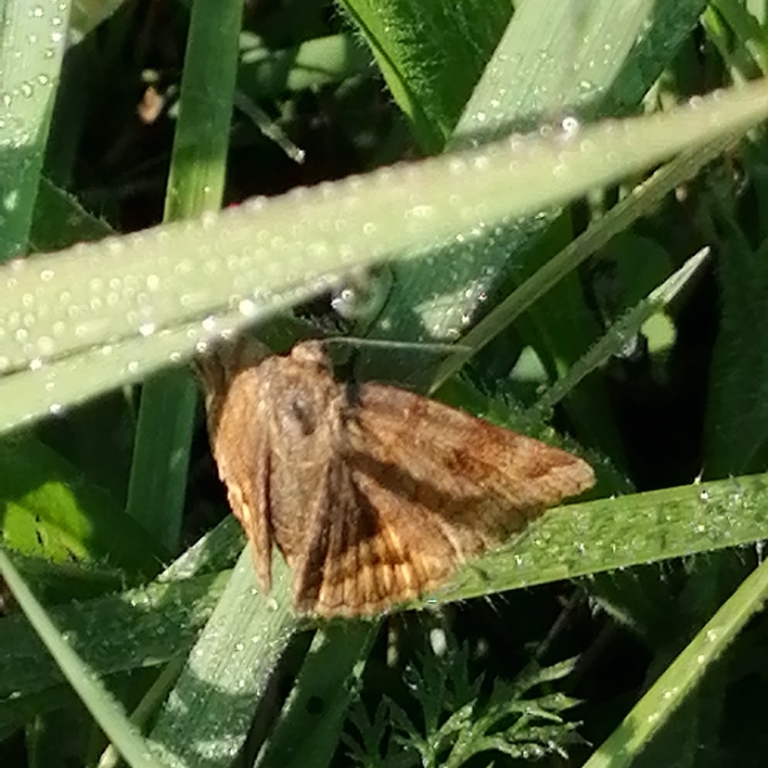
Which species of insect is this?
Euclidia glyphica
